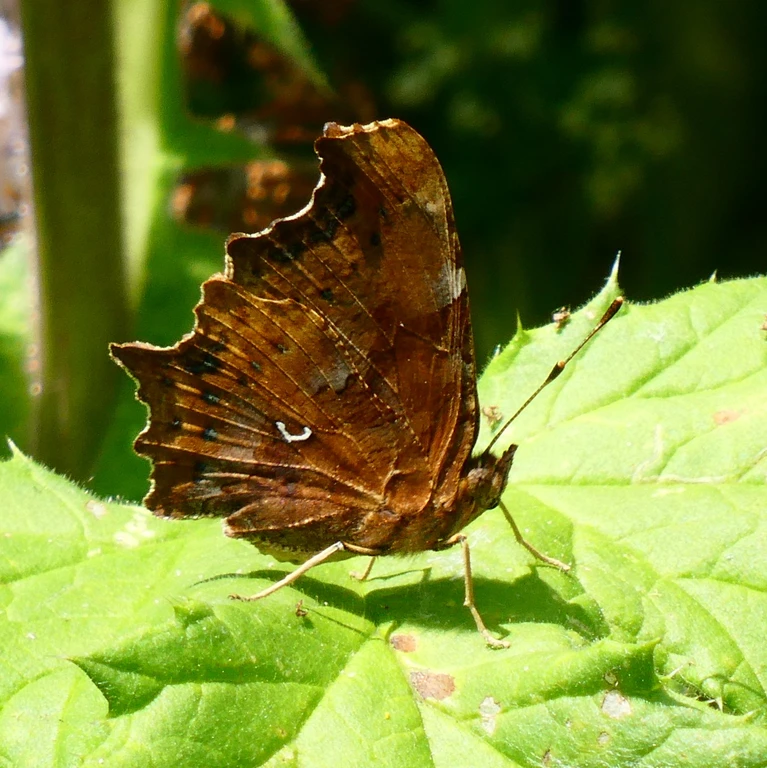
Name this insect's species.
Polygonia c-album
